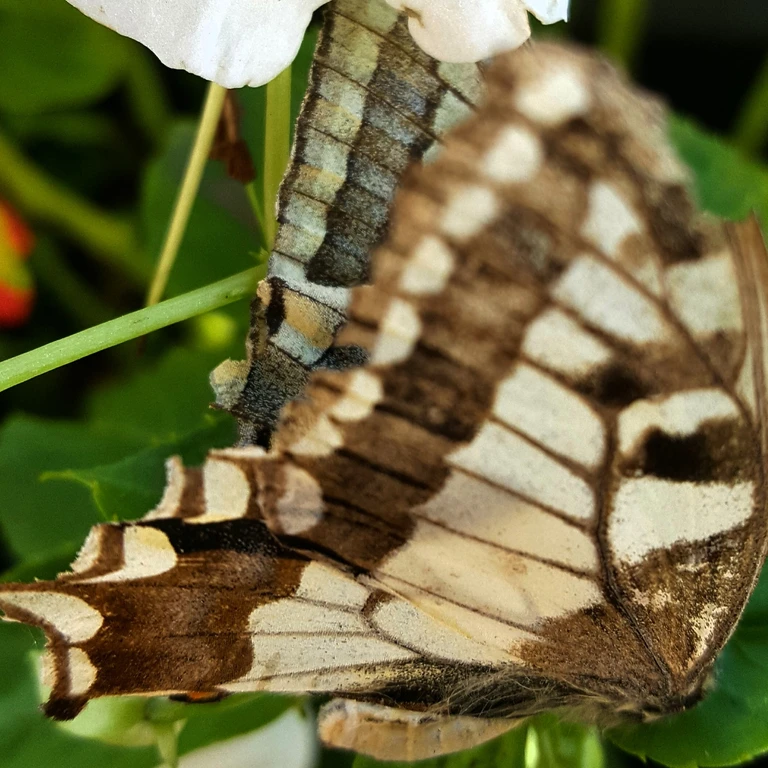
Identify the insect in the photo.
Papilio machaon
